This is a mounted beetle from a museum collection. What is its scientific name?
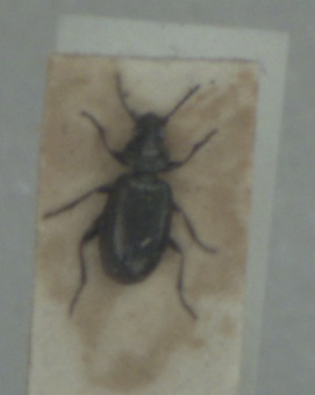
Bembidion aeneum
